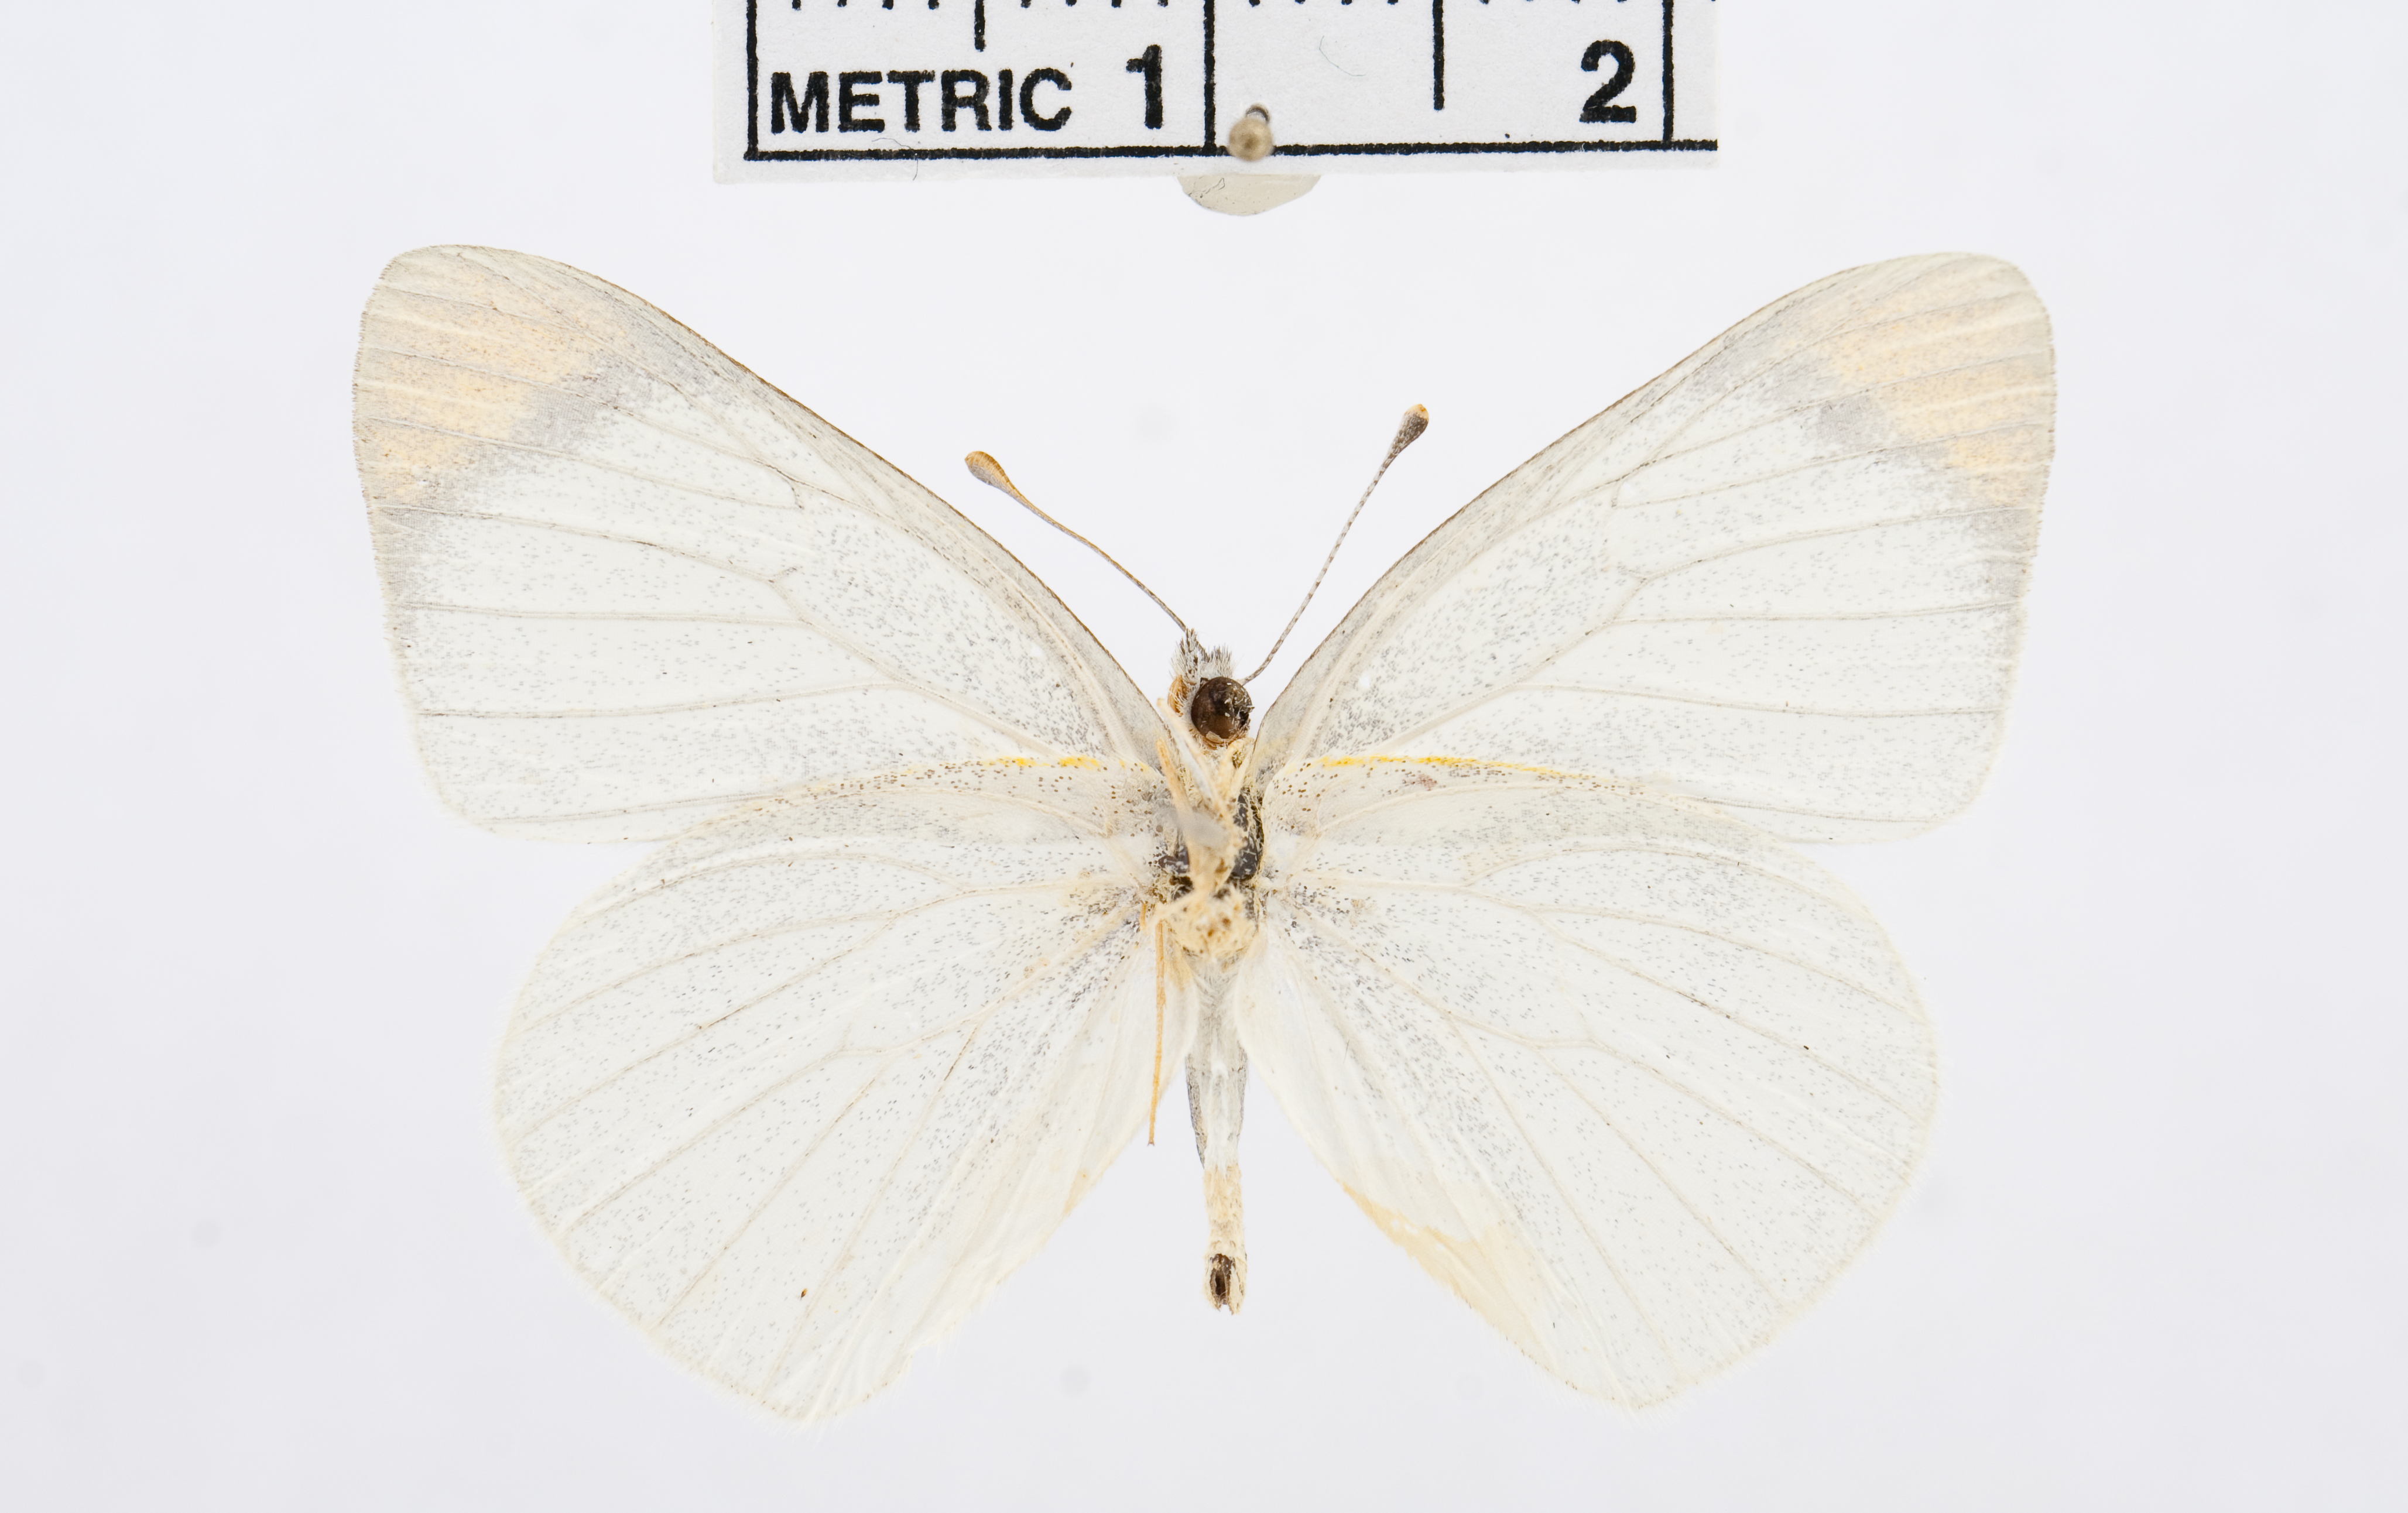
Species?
Colotis agoye
